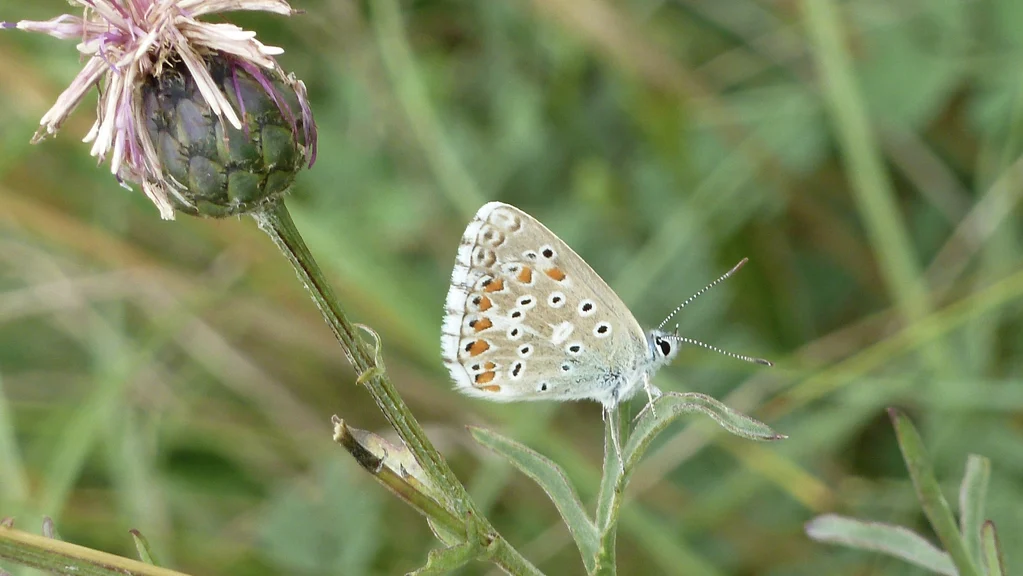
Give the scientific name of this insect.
Lysandra bellargus
